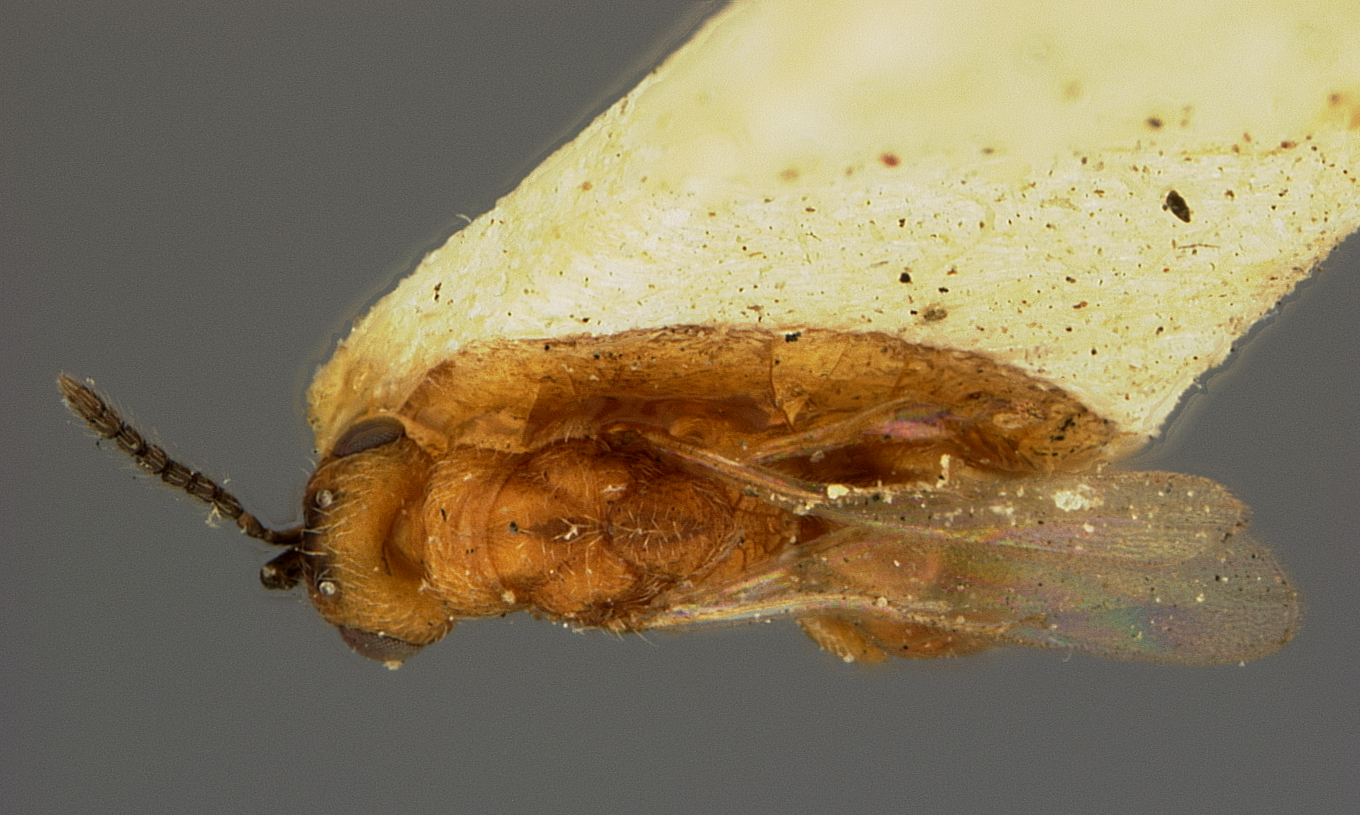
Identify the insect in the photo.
Xanthosoma nigricornis
